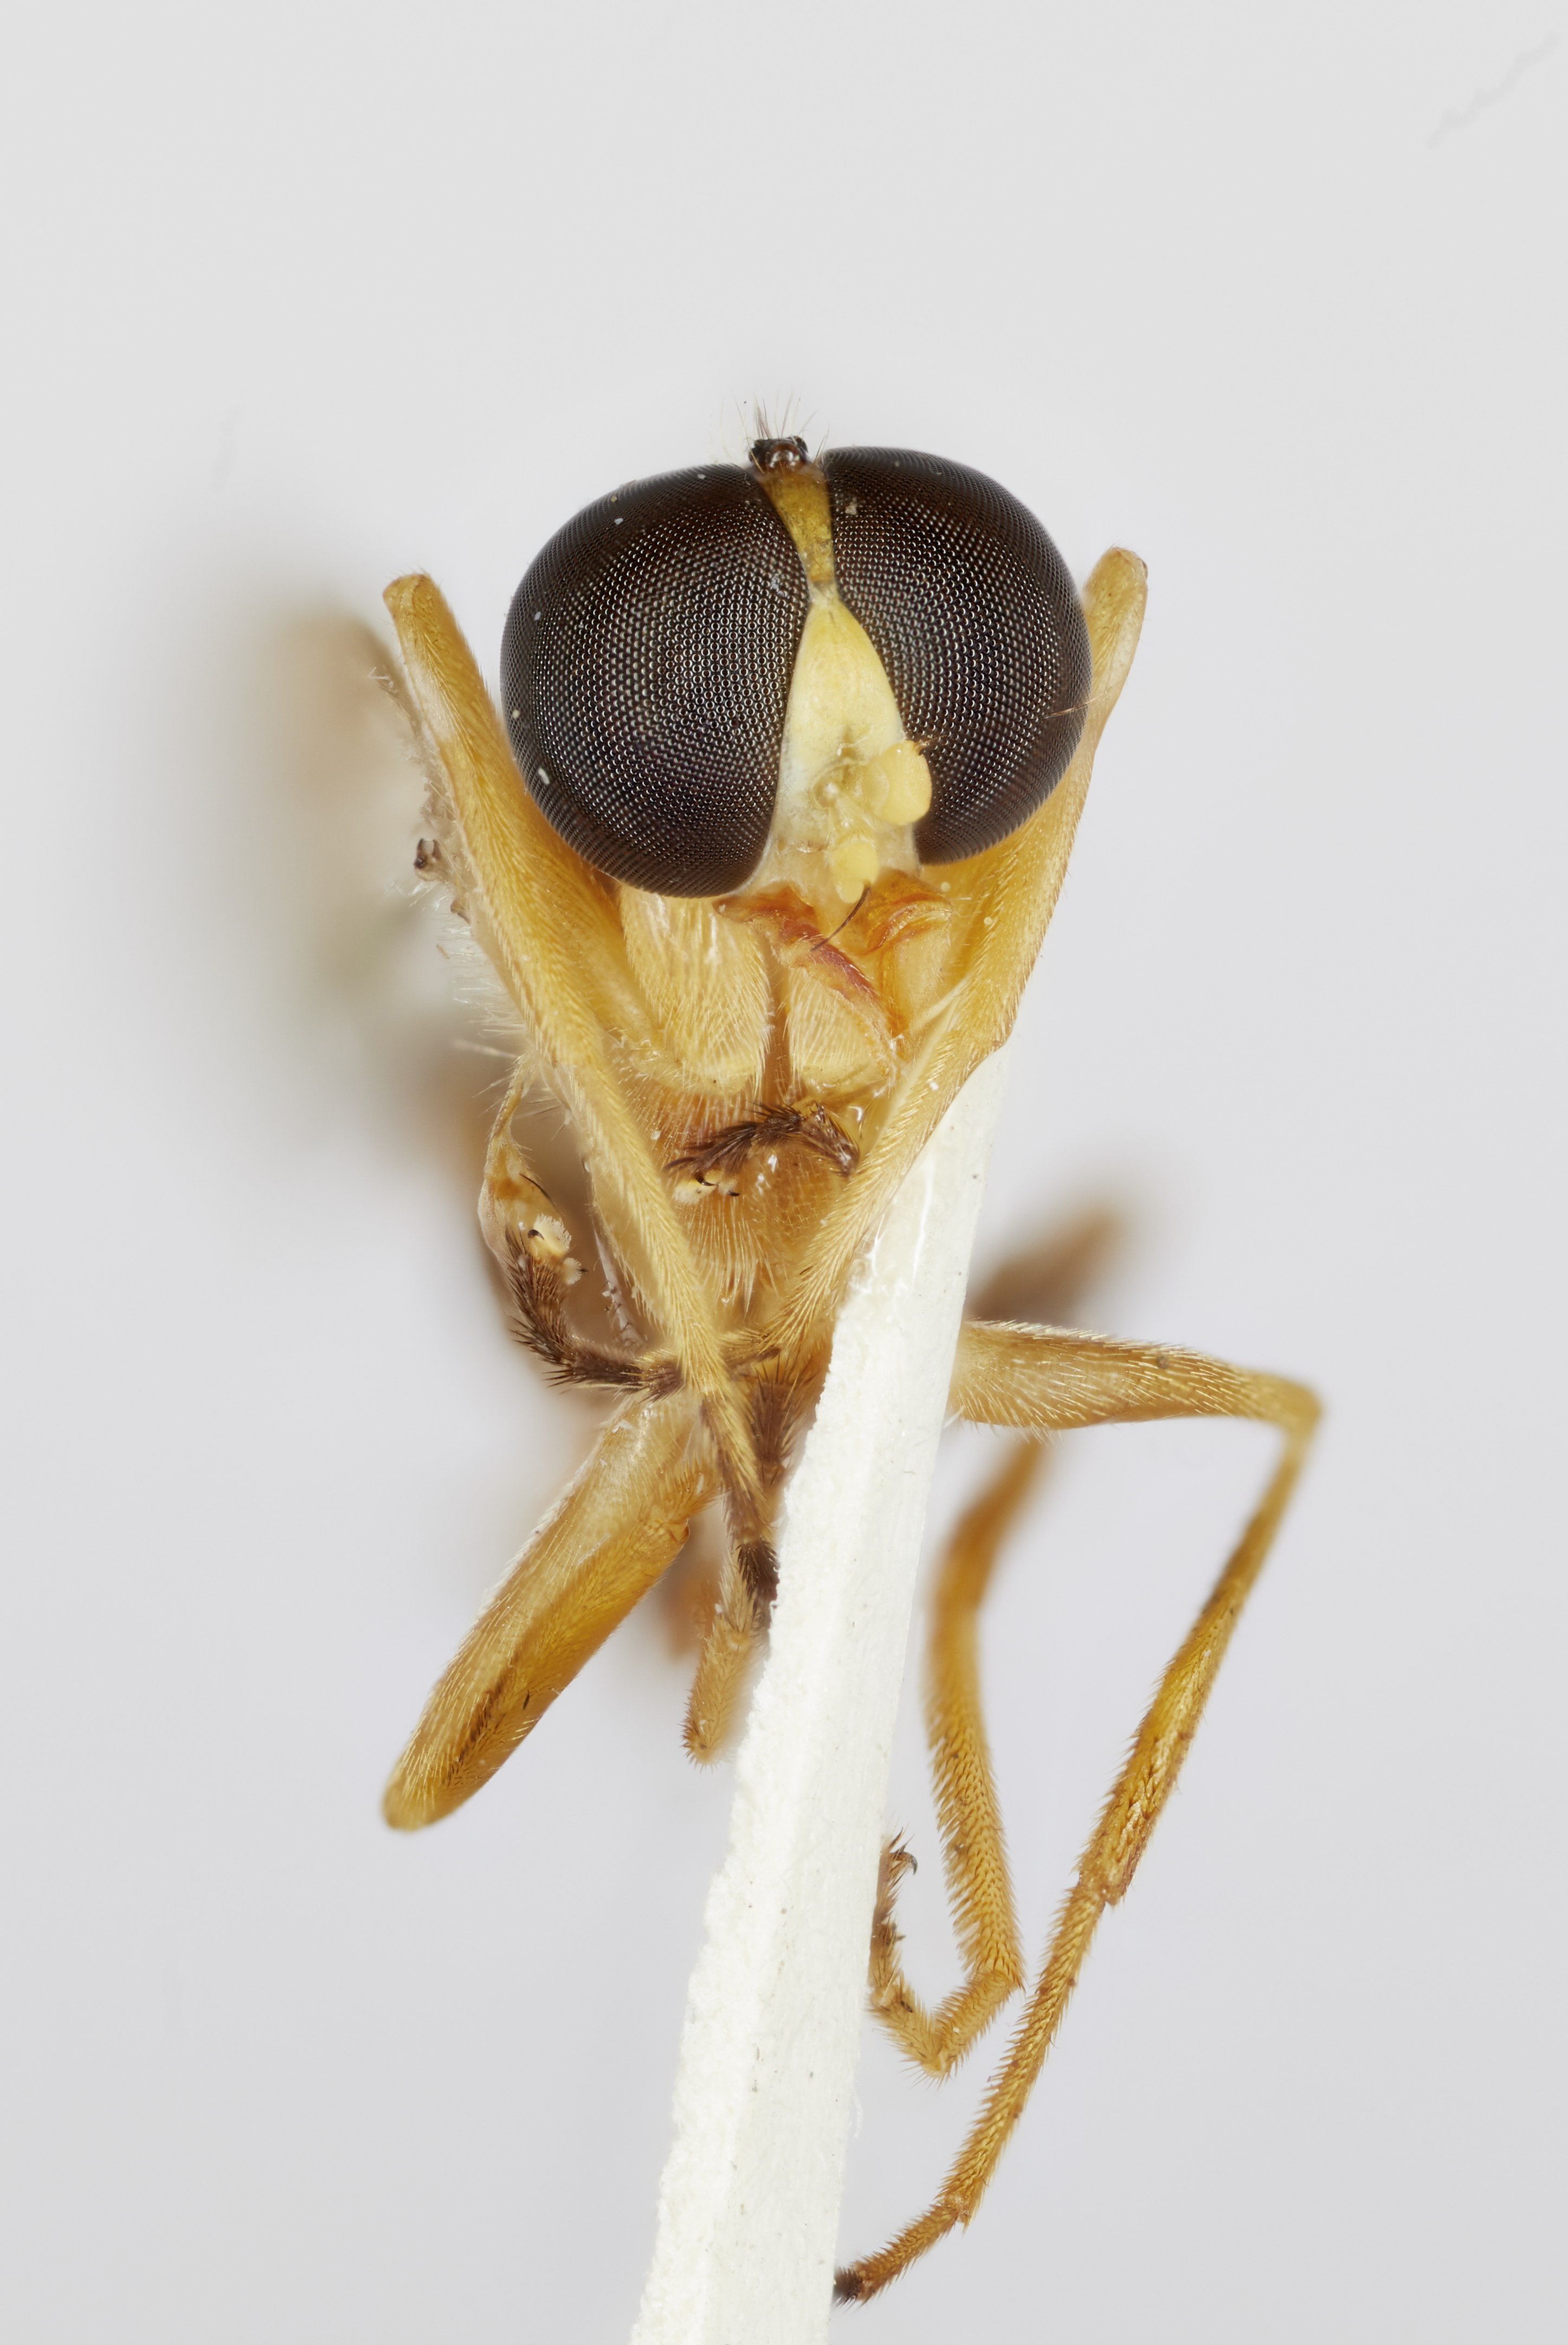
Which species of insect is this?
Ptecticus kraussi
